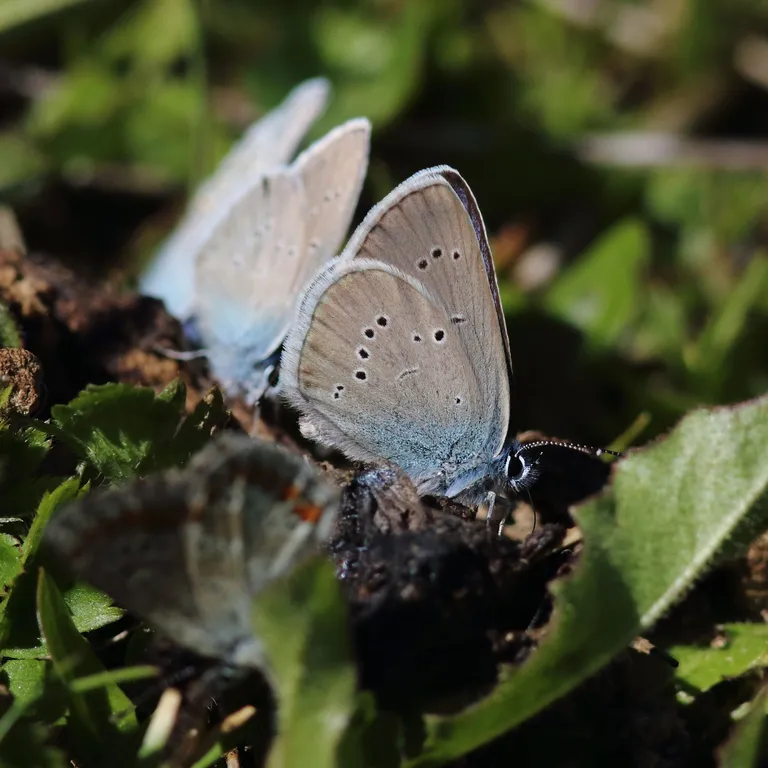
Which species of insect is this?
Cyaniris semiargus
